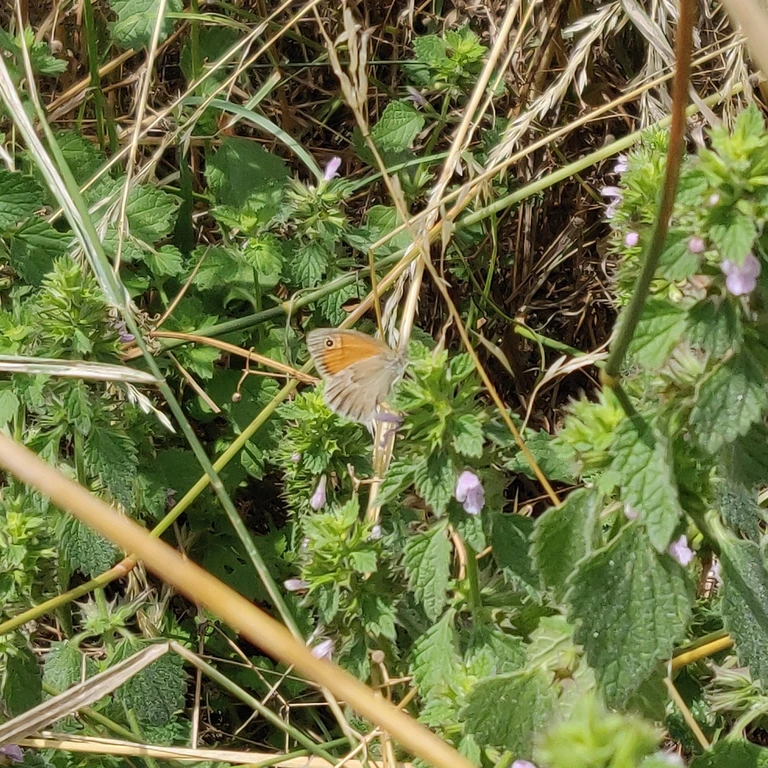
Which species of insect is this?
Coenonympha pamphilus
